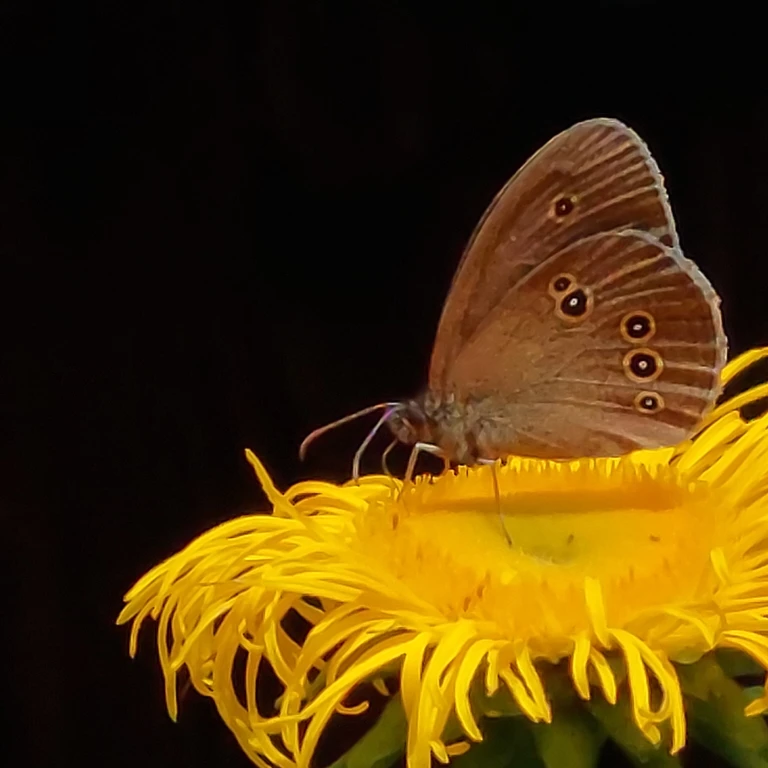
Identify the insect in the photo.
Aphantopus hyperantus
